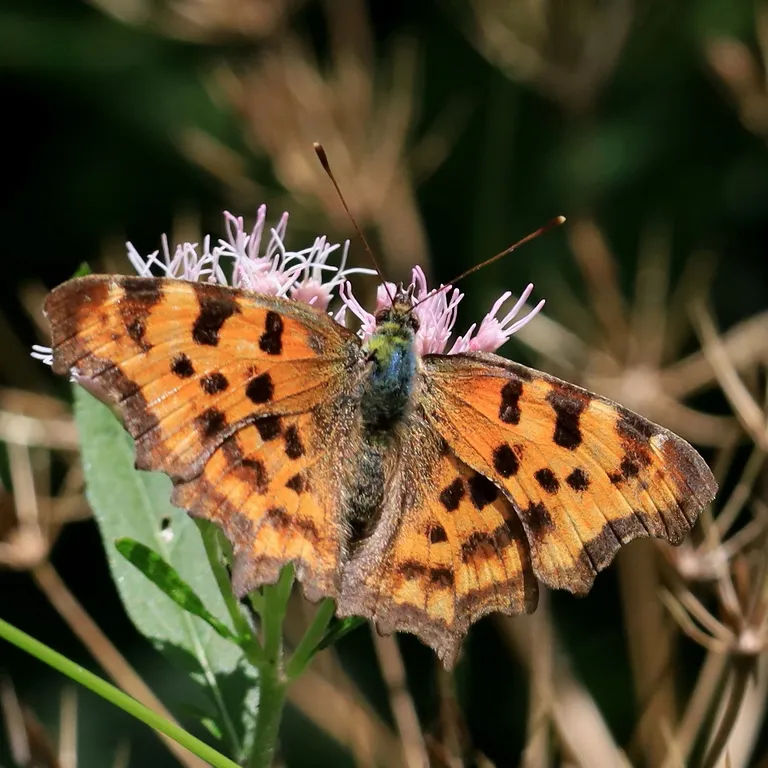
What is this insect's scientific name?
Polygonia c-album
